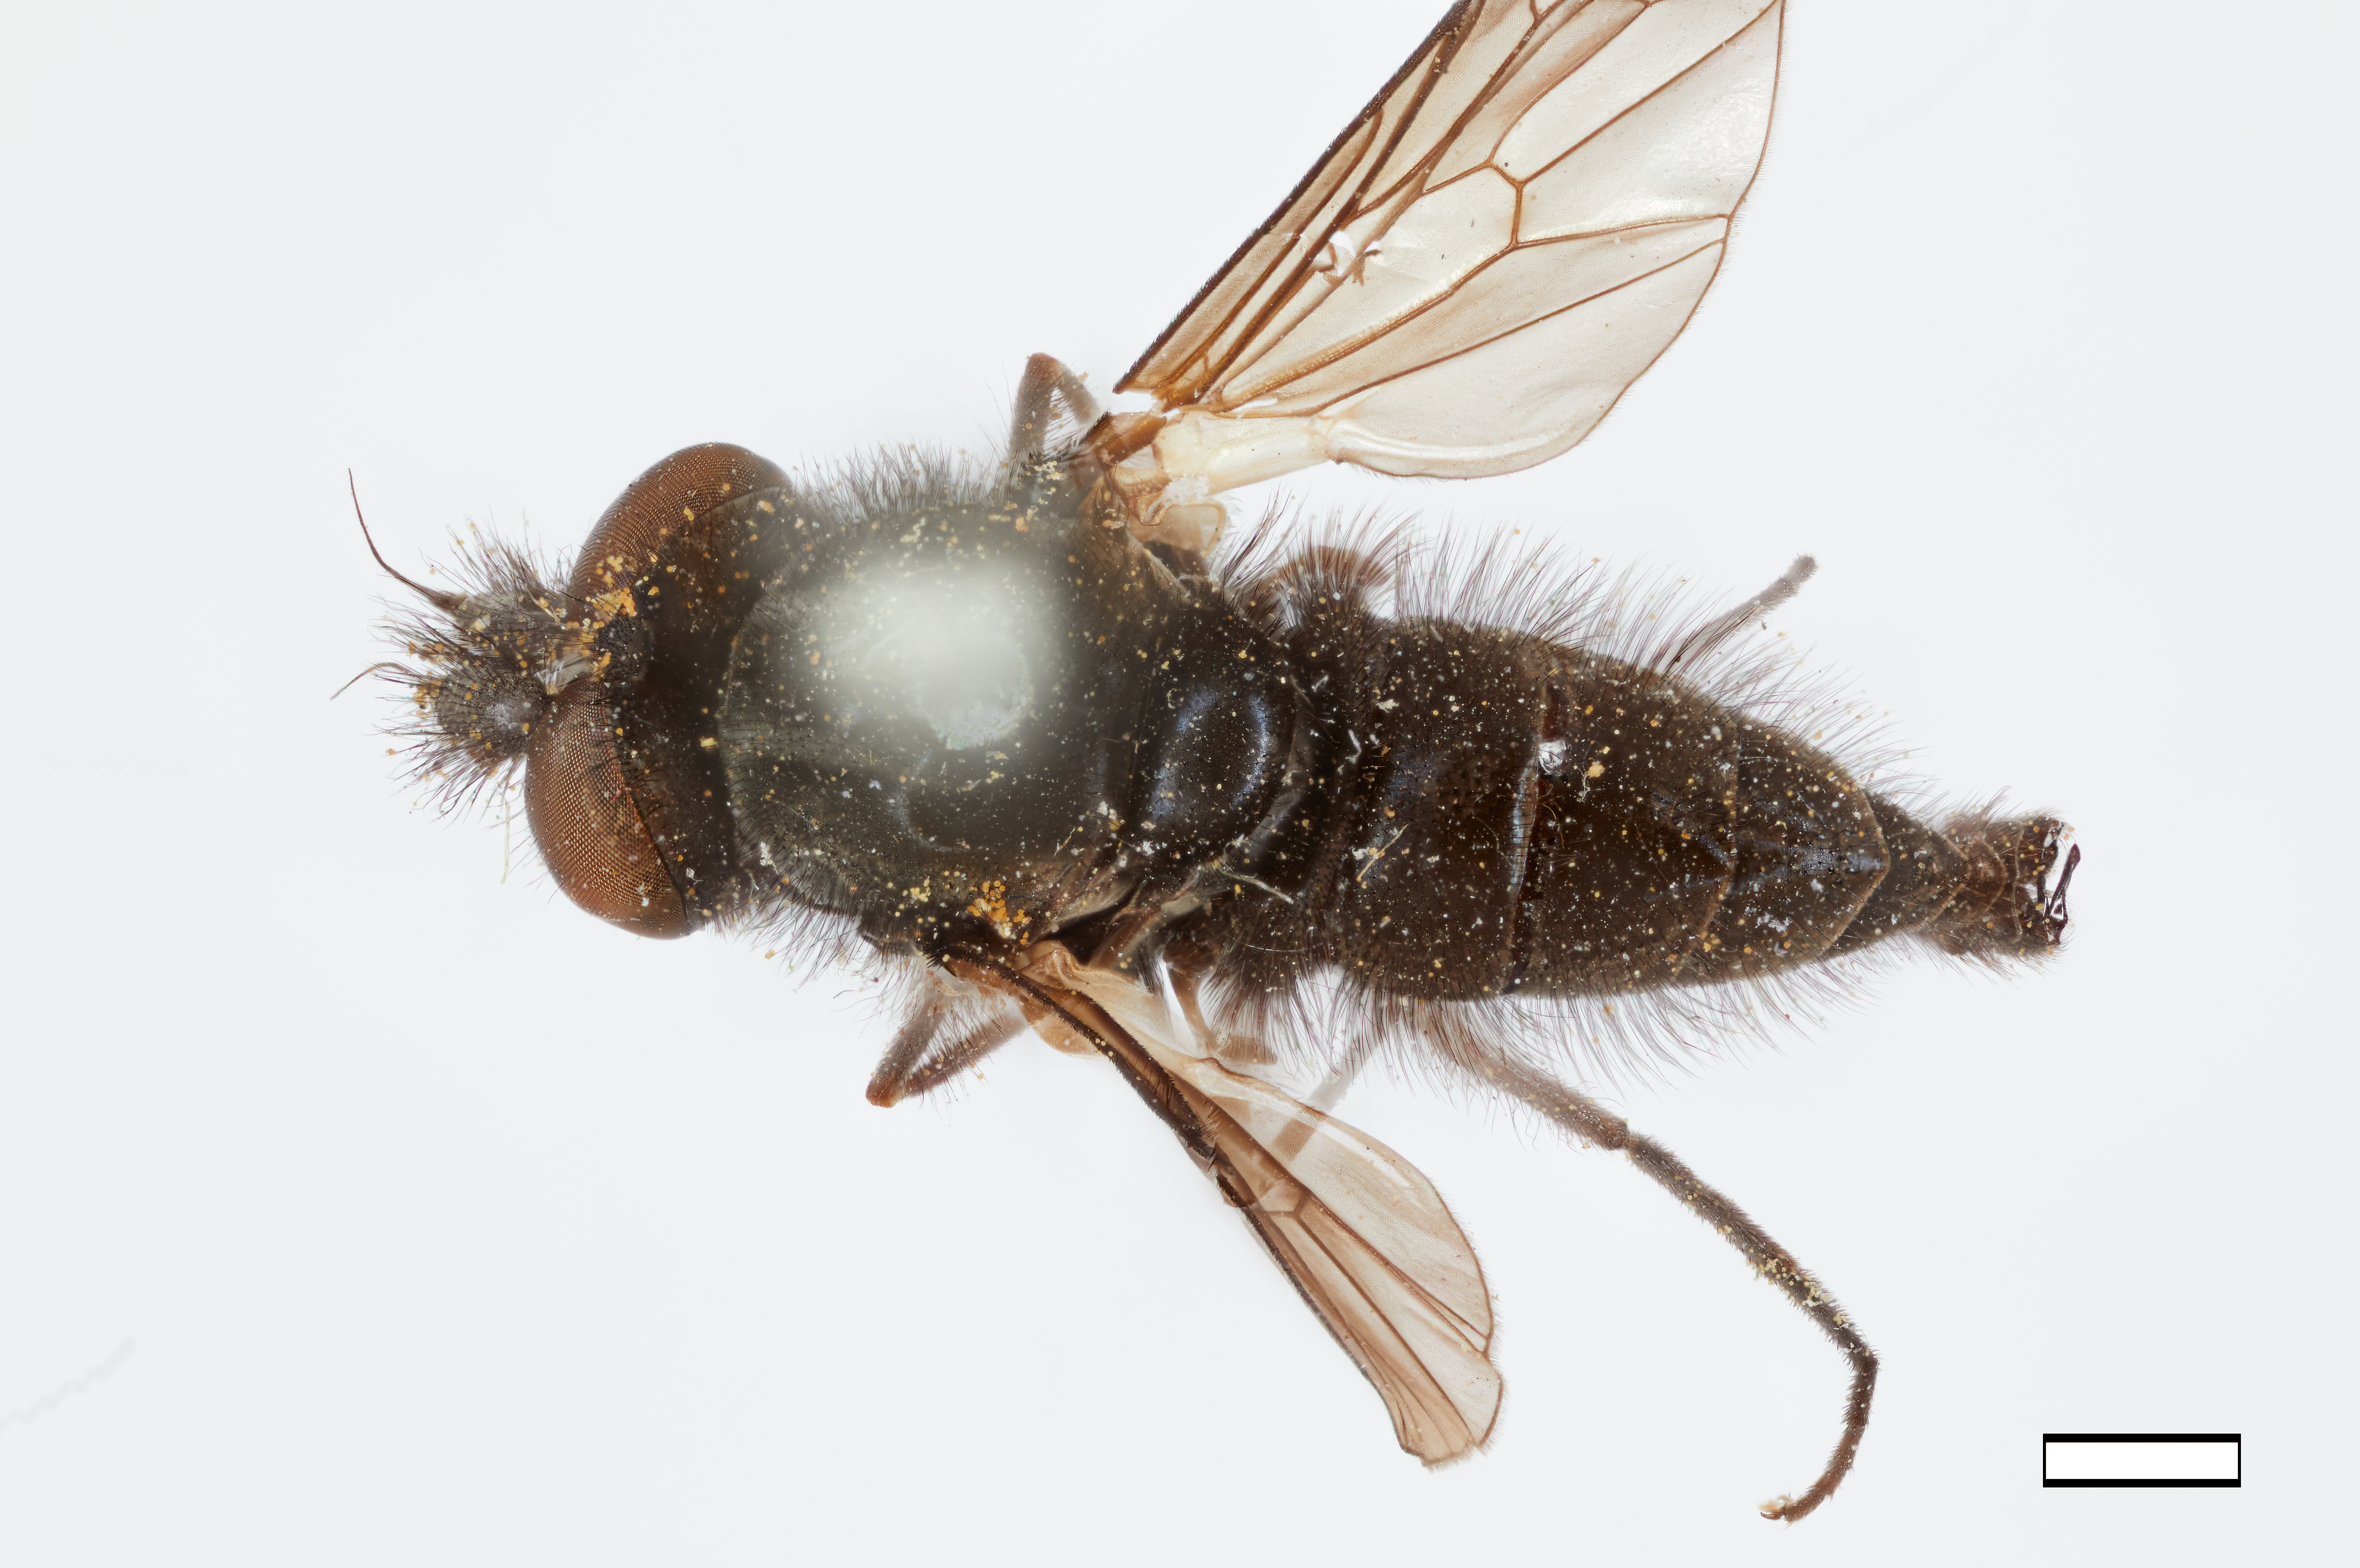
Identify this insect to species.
Symphoromyia cruenta
